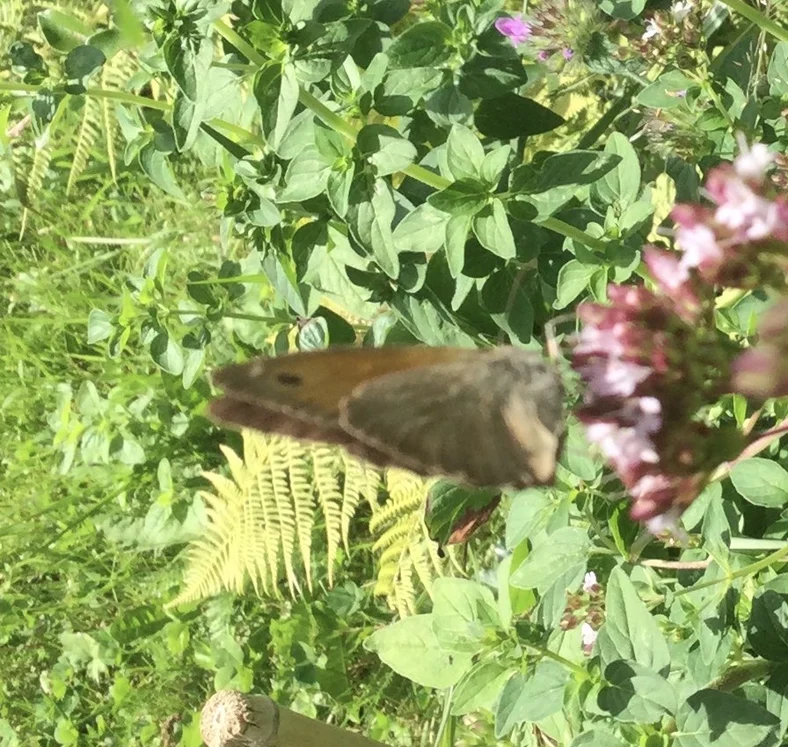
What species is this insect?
Maniola jurtina
